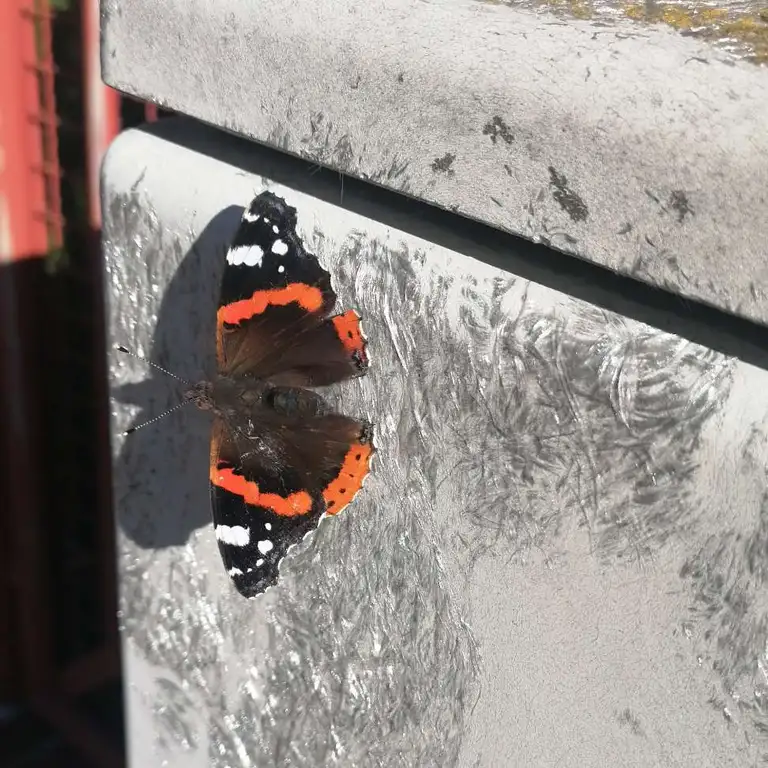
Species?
Vanessa atalanta
